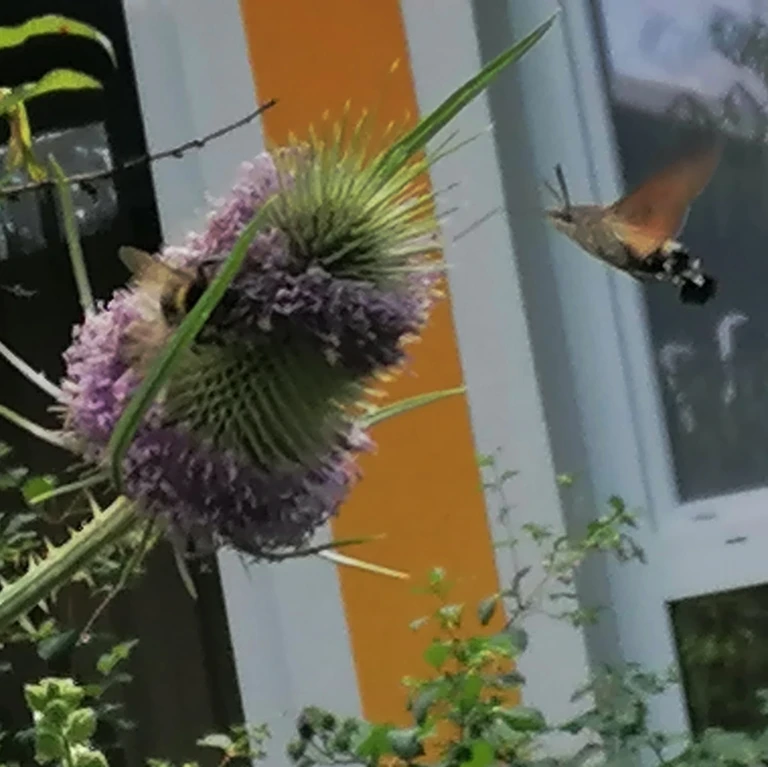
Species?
Macroglossum stellatarum
